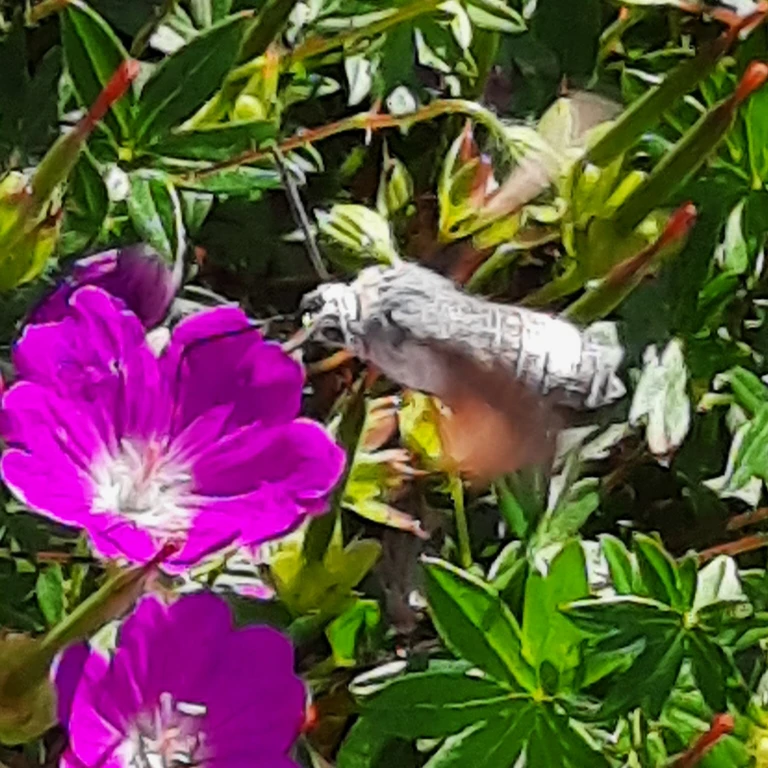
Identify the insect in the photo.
Macroglossum stellatarum
